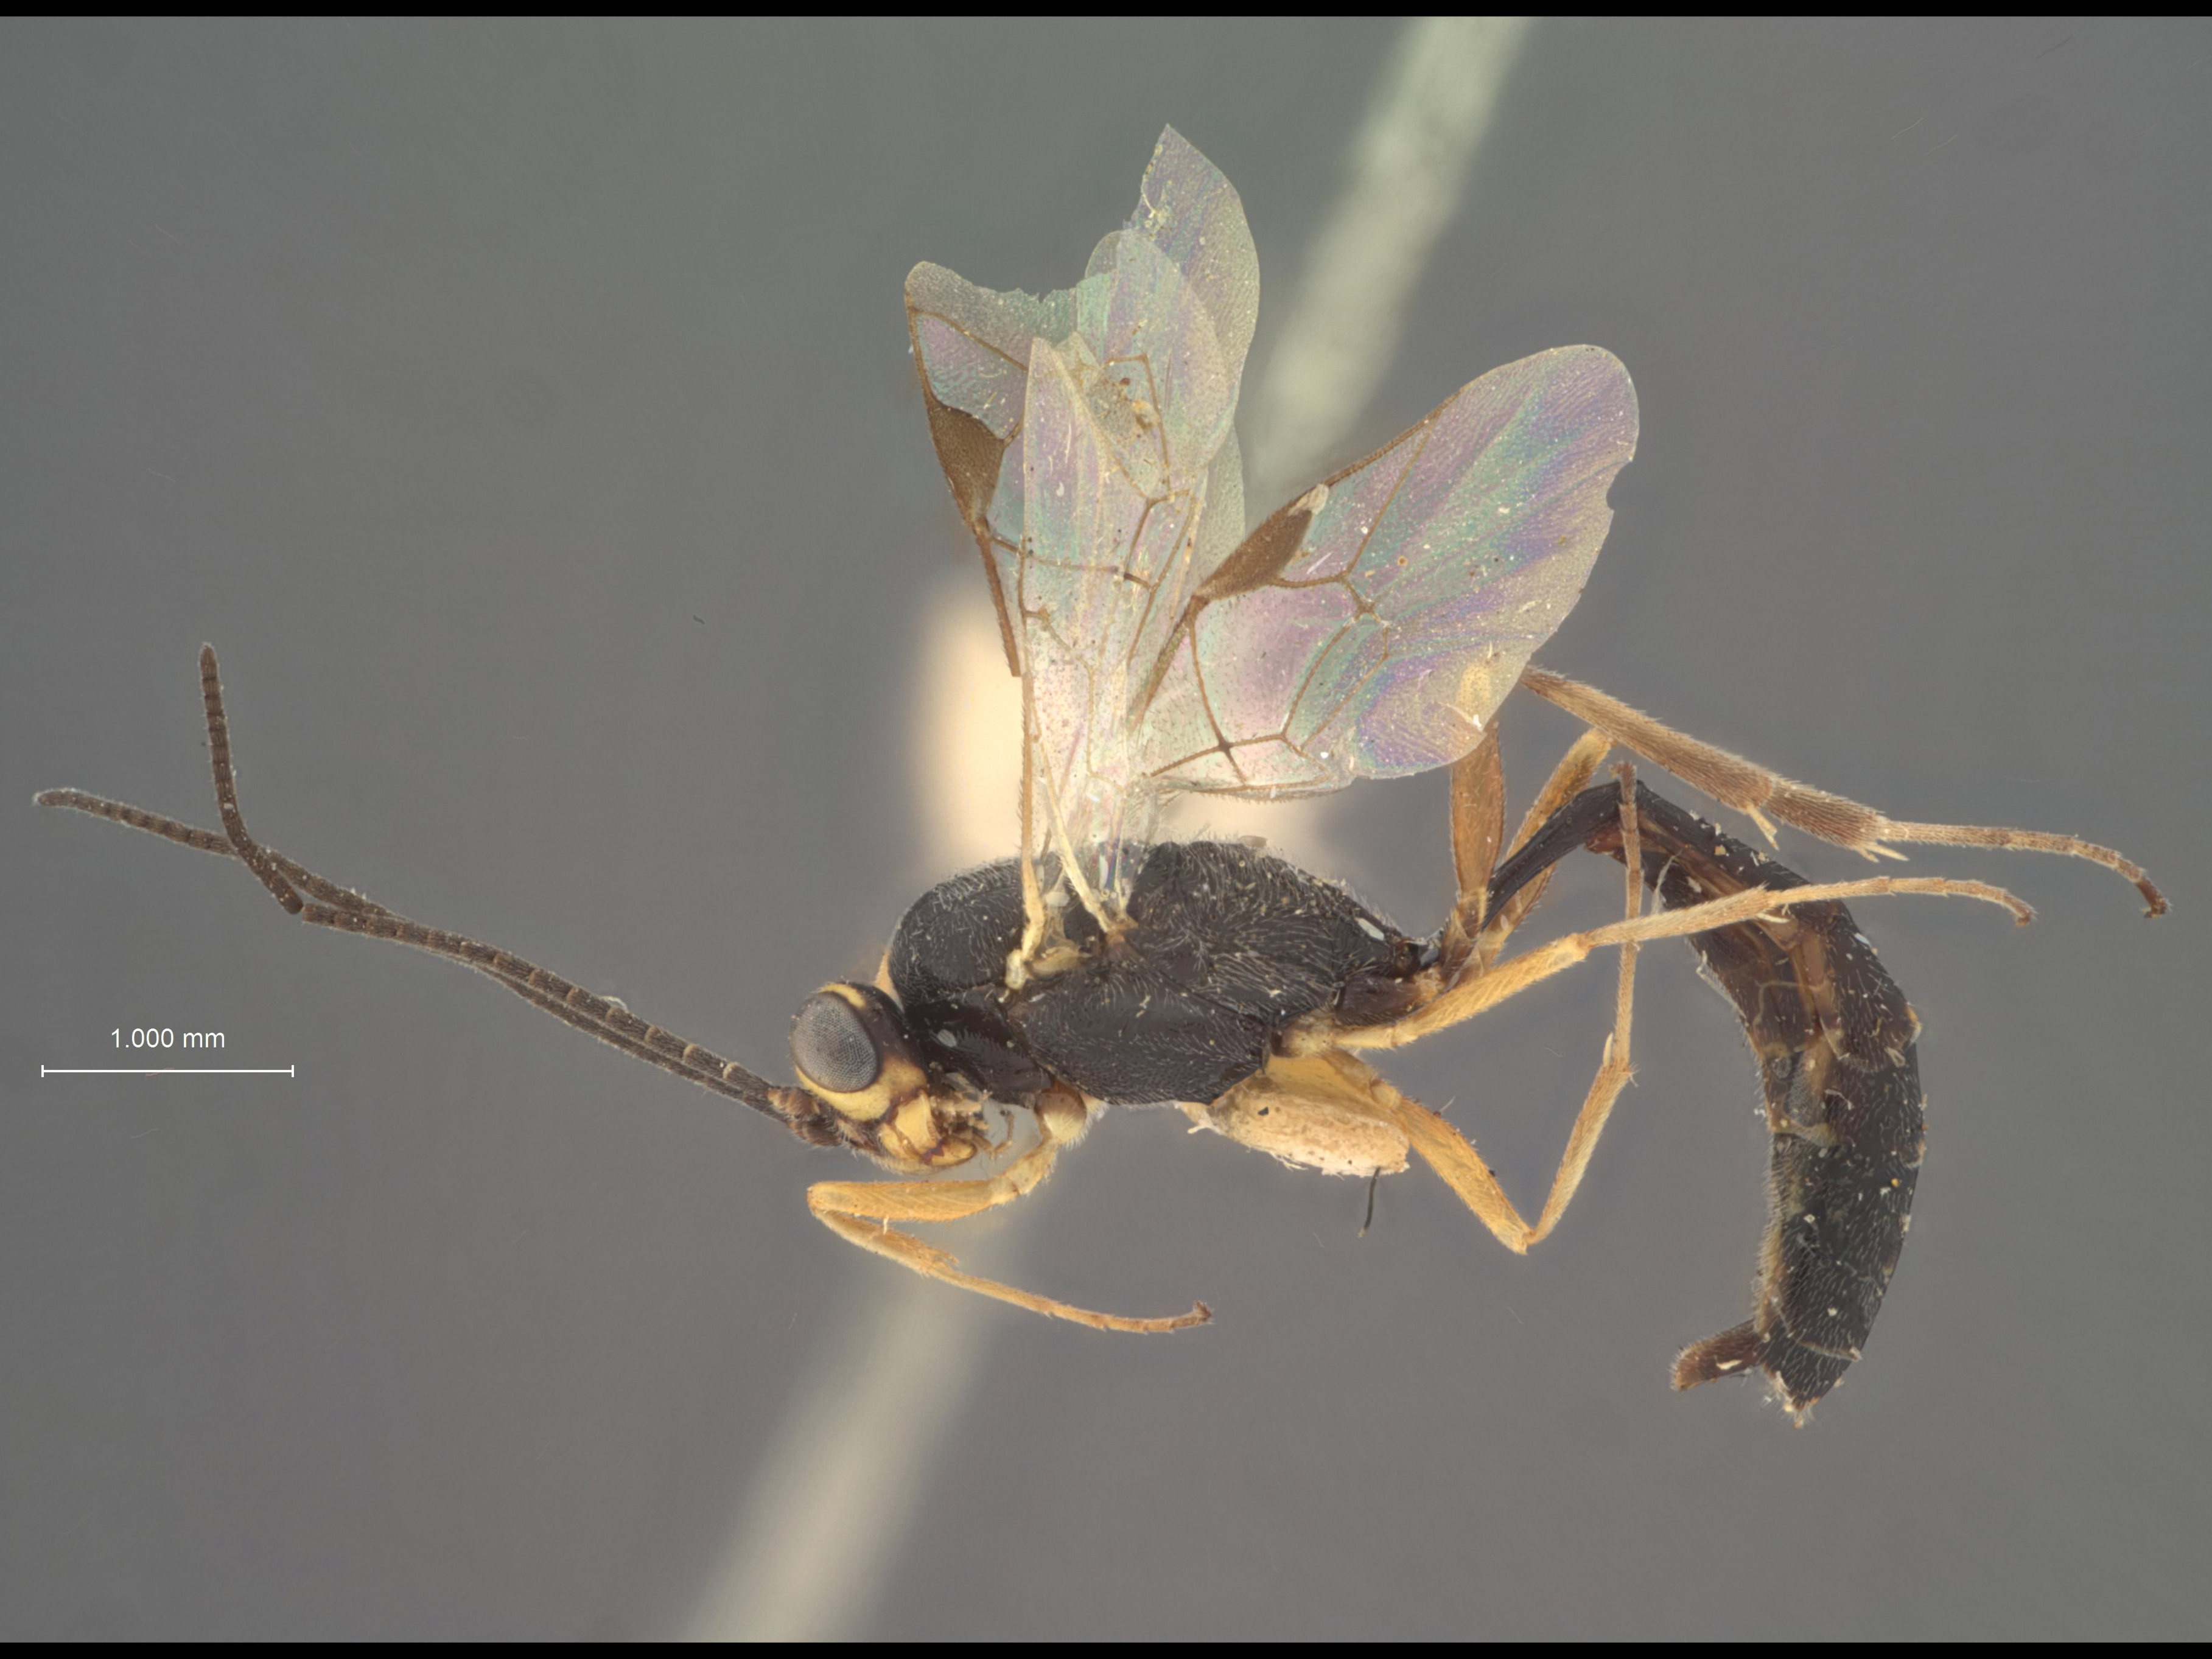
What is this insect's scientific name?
Temelucha incisa
